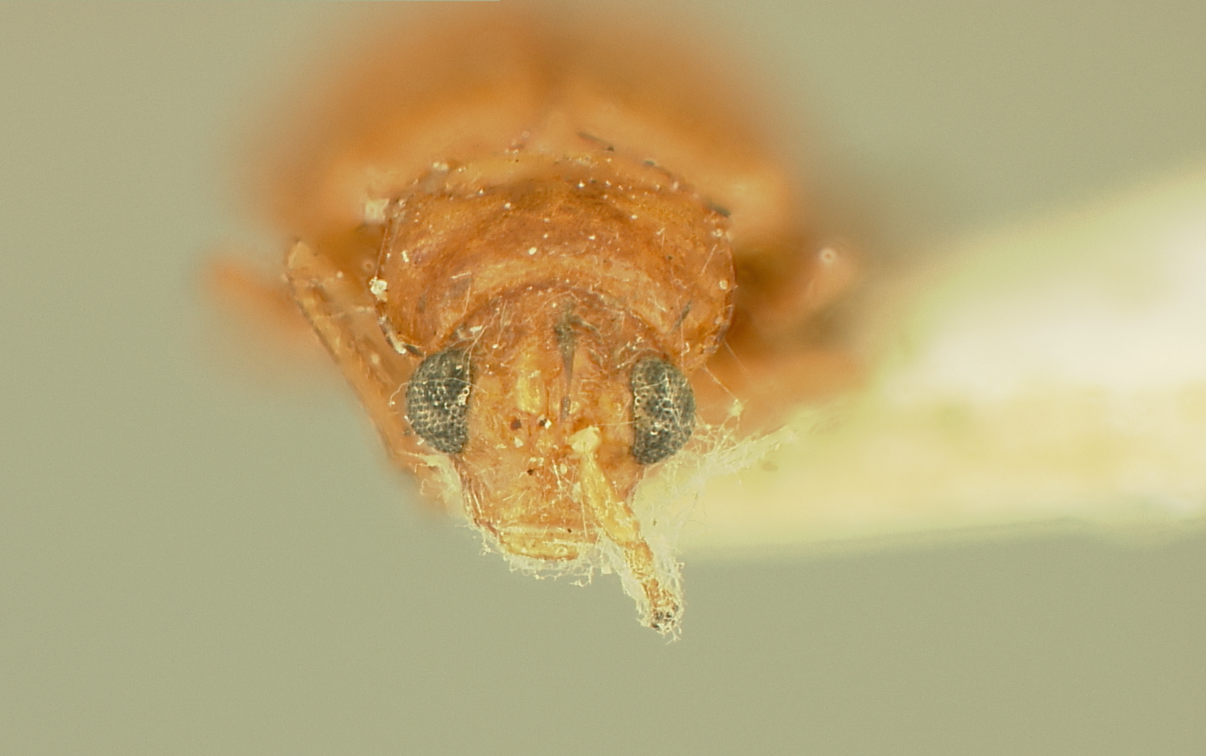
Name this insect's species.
Strabala weyrauchi
